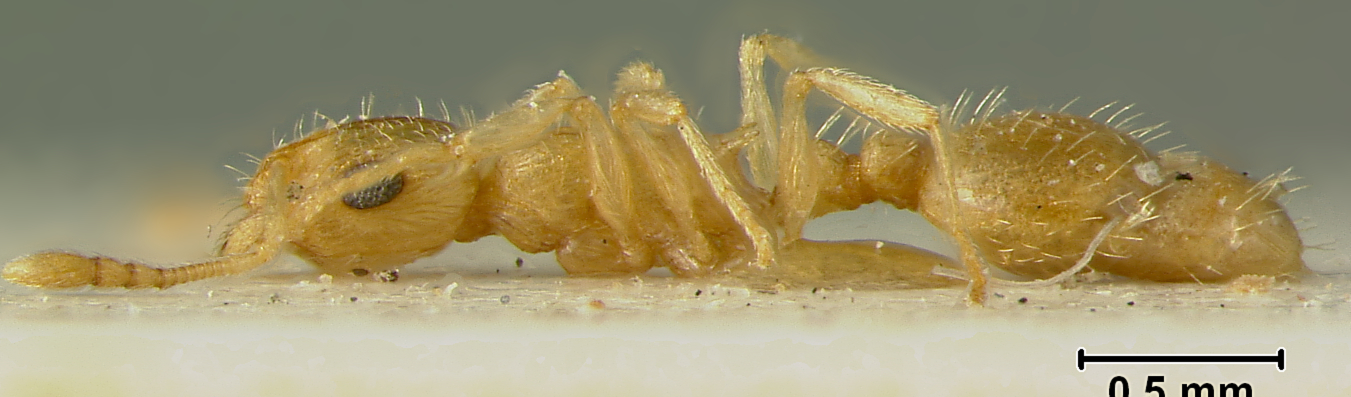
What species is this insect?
Leptothorax finzii
